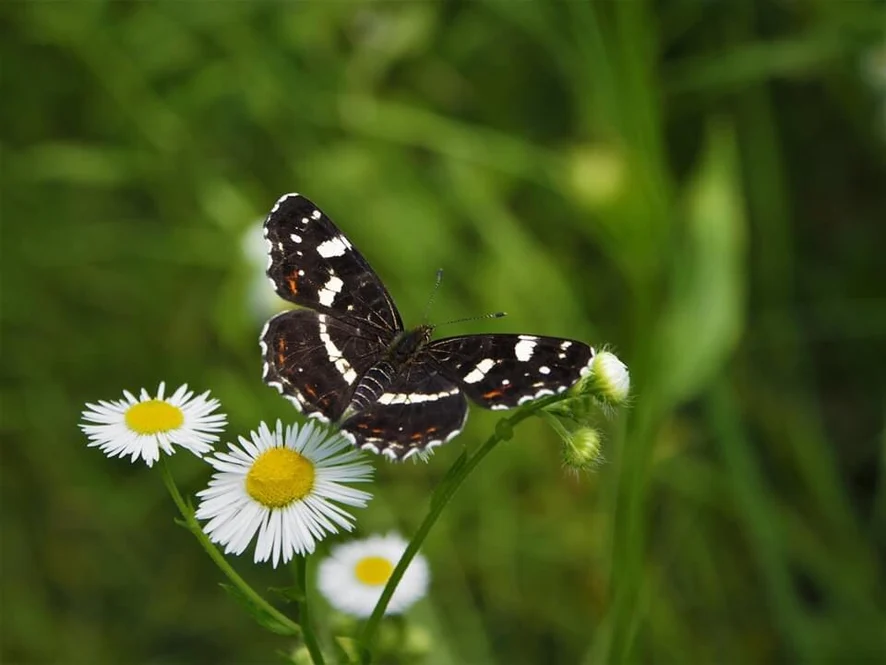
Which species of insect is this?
Araschnia levana
